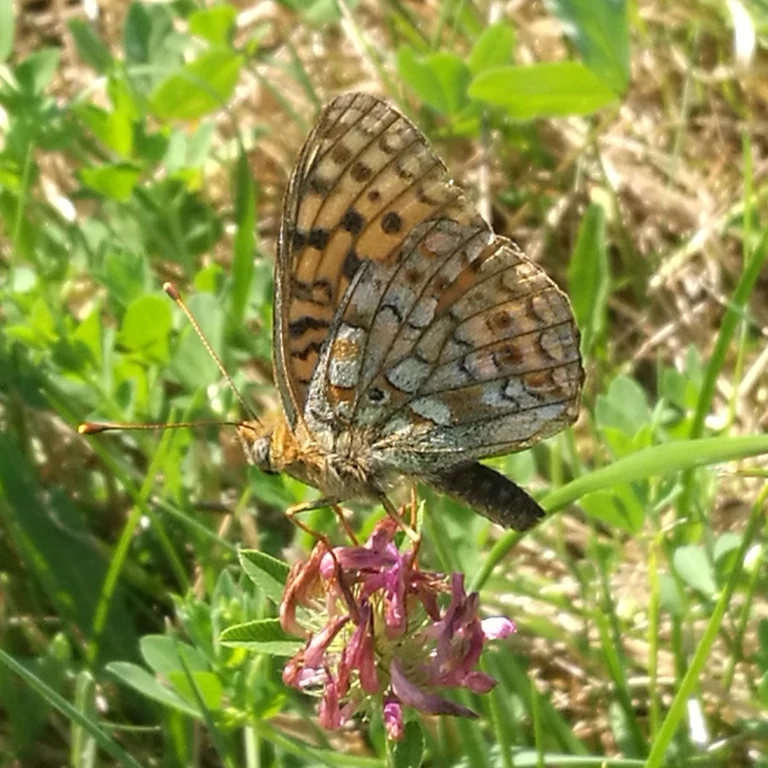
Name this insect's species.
Fabriciana niobe
